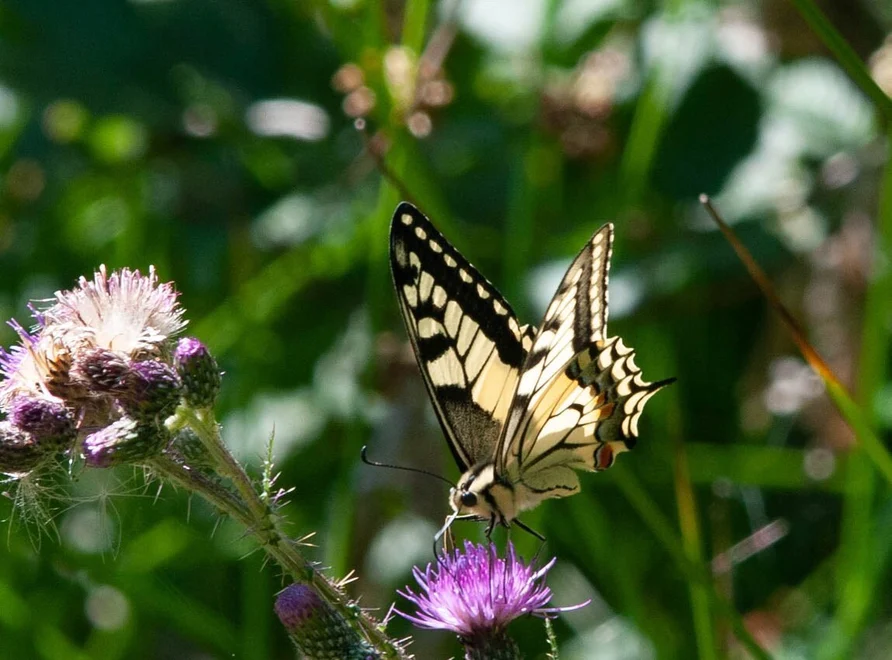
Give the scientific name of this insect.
Papilio machaon
